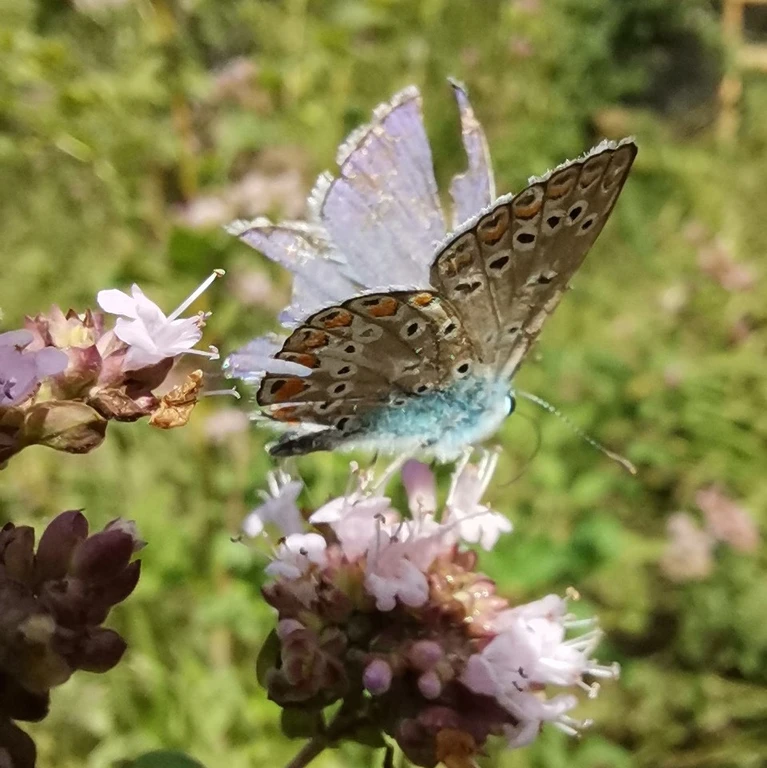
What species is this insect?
Polyommatus icarus
